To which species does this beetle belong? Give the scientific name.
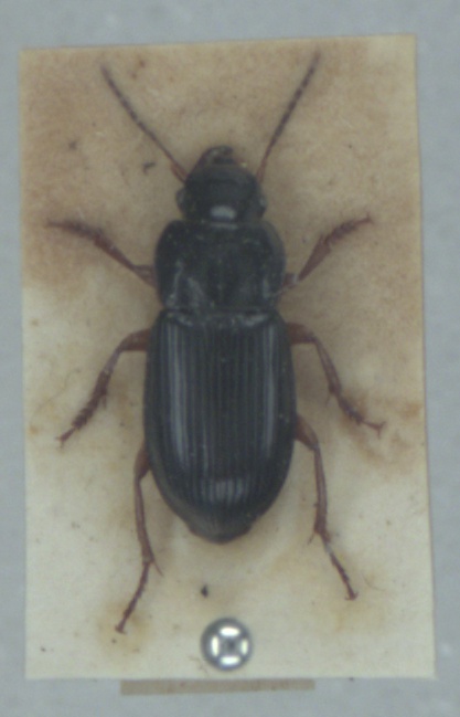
Harpalus laevipes
